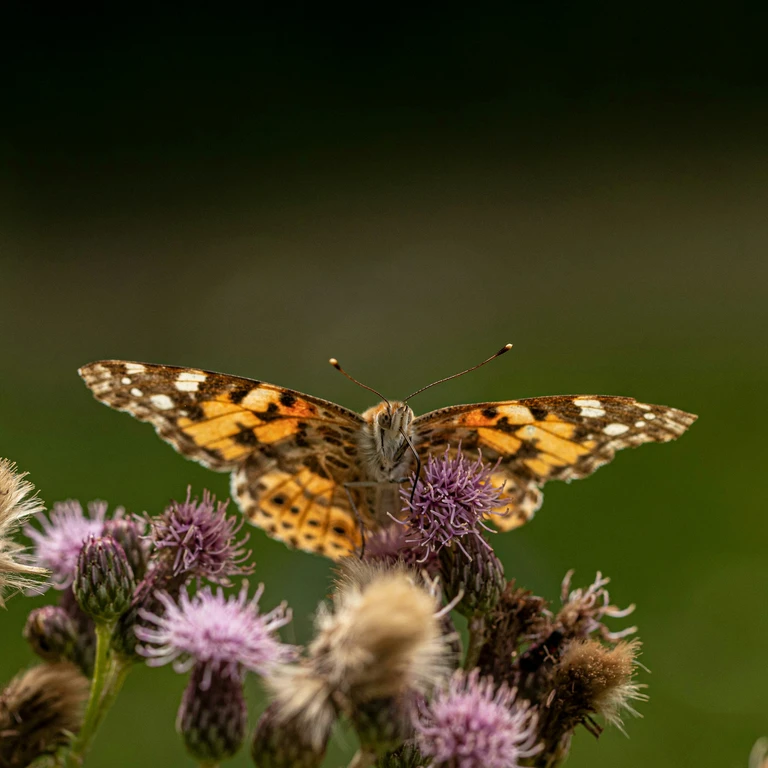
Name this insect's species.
Vanessa cardui
